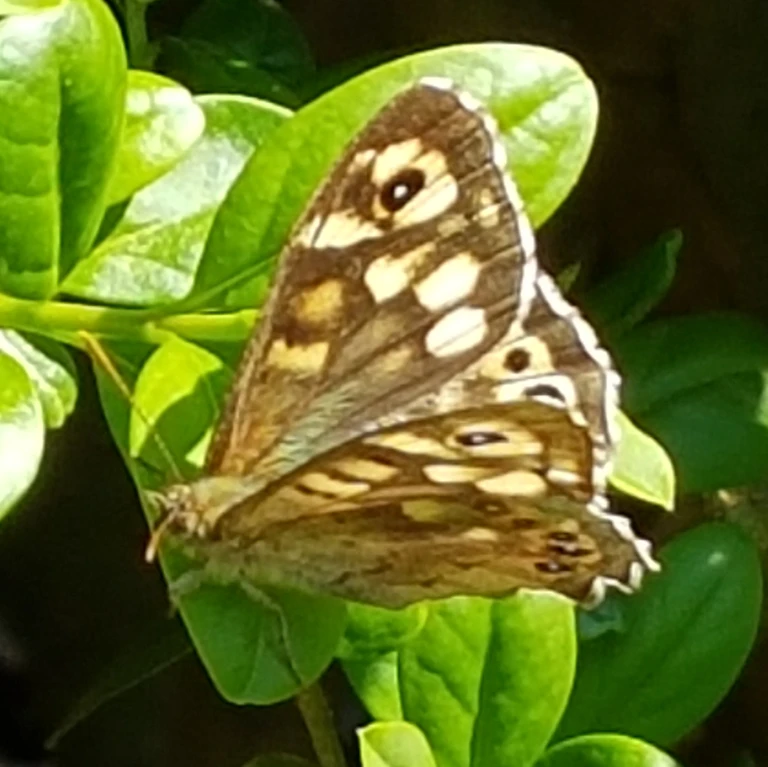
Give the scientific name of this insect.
Pararge aegeria
